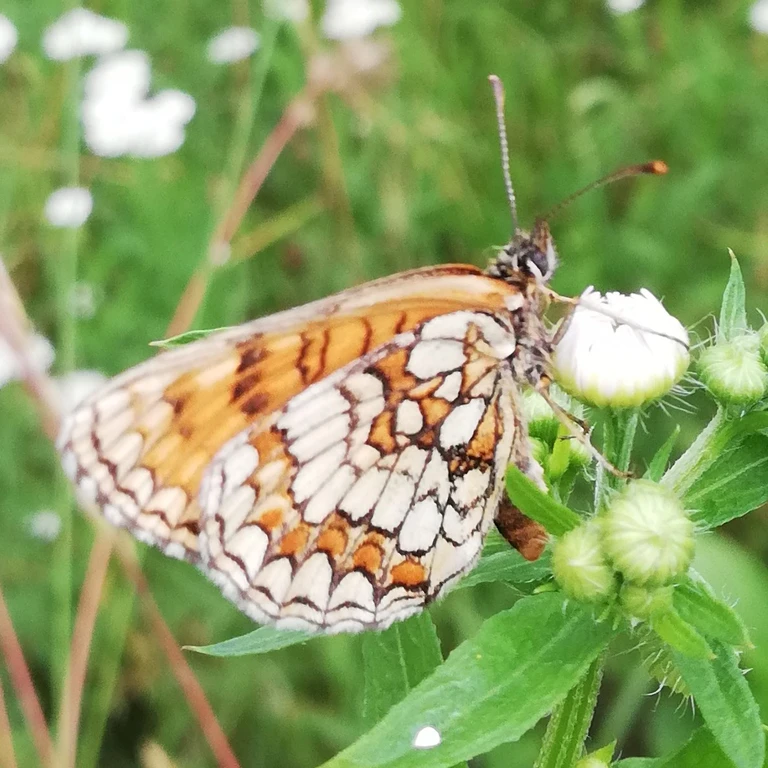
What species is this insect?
Melitaea phoebe
